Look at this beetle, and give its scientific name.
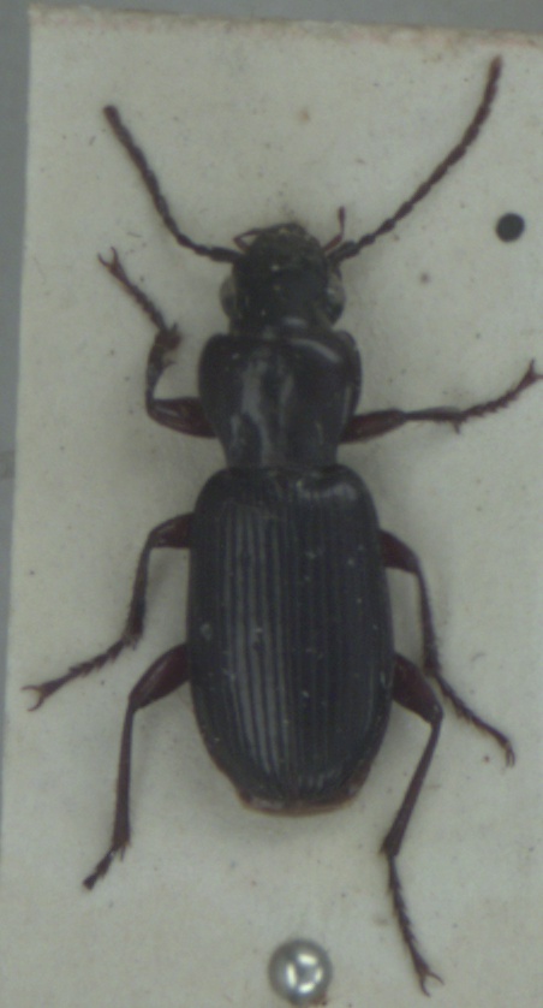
Pterostichus macer
